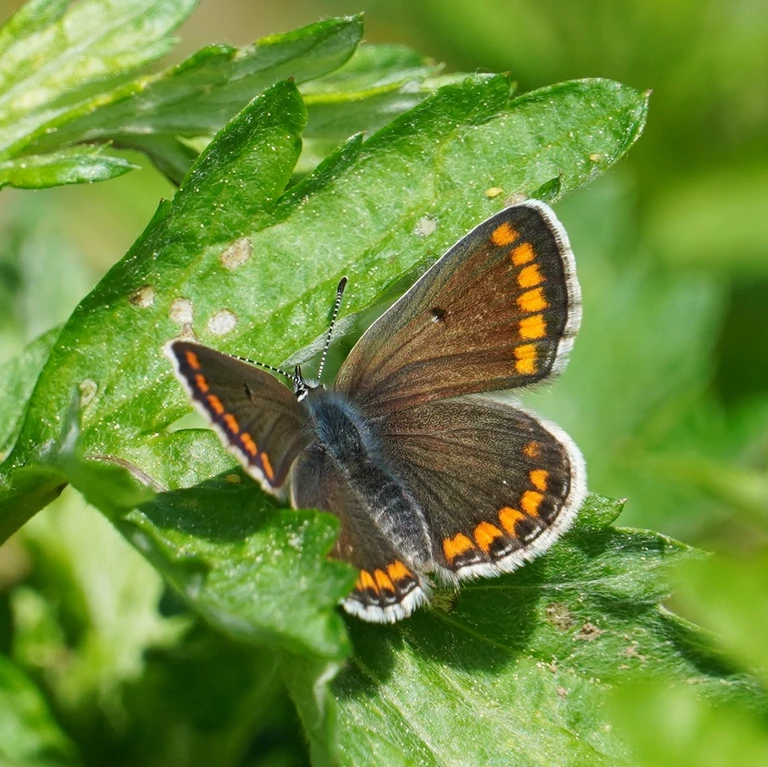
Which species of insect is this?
Aricia agestis/artaxerxes
